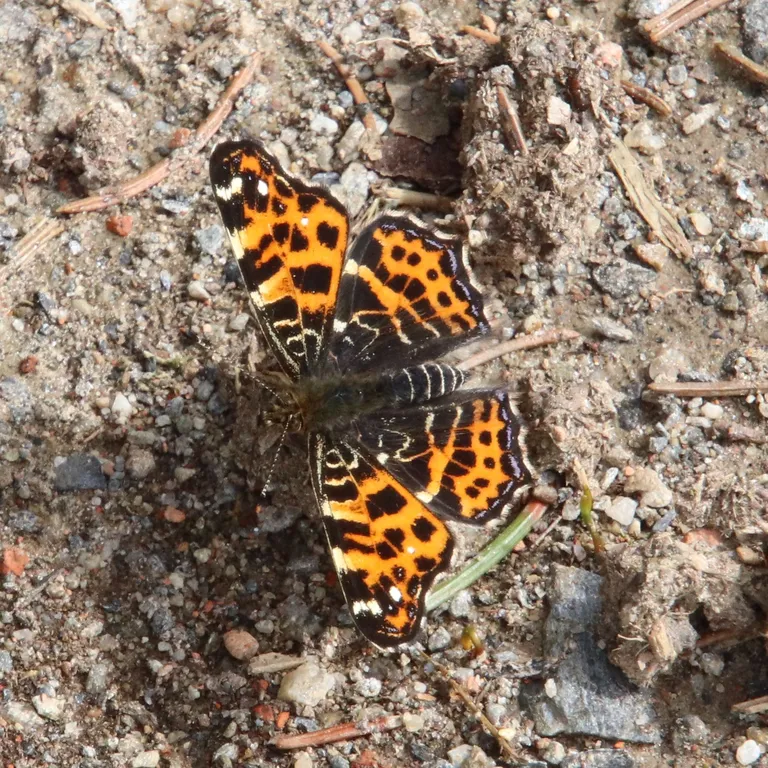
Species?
Araschnia levana
